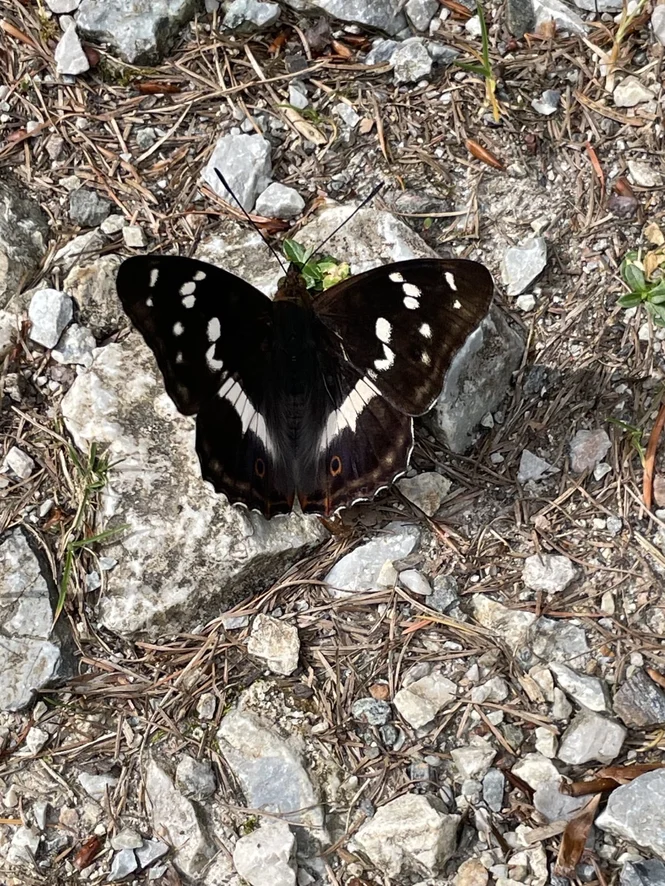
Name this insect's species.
Apatura iris
